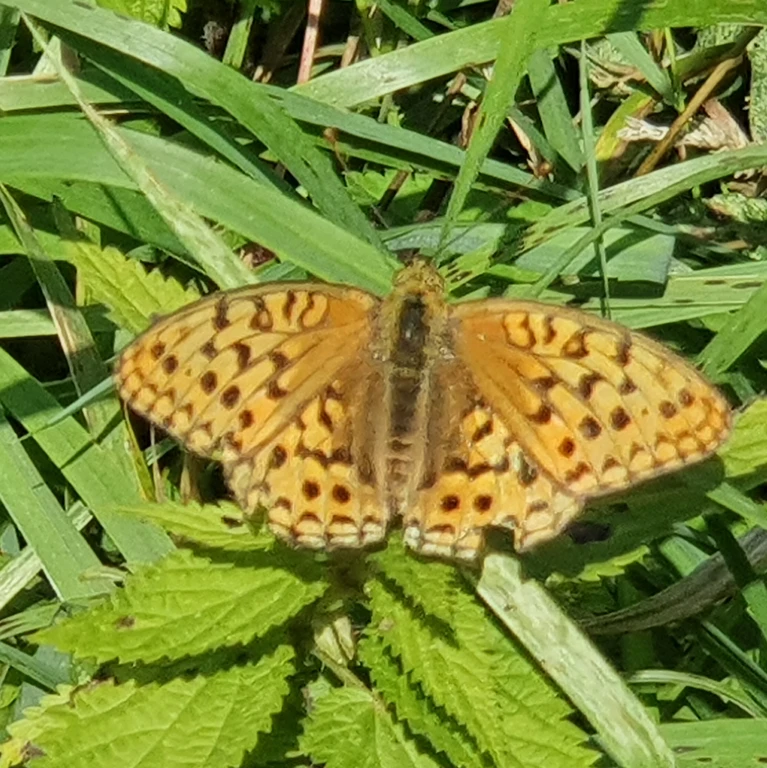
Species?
Fabriciana adippe
